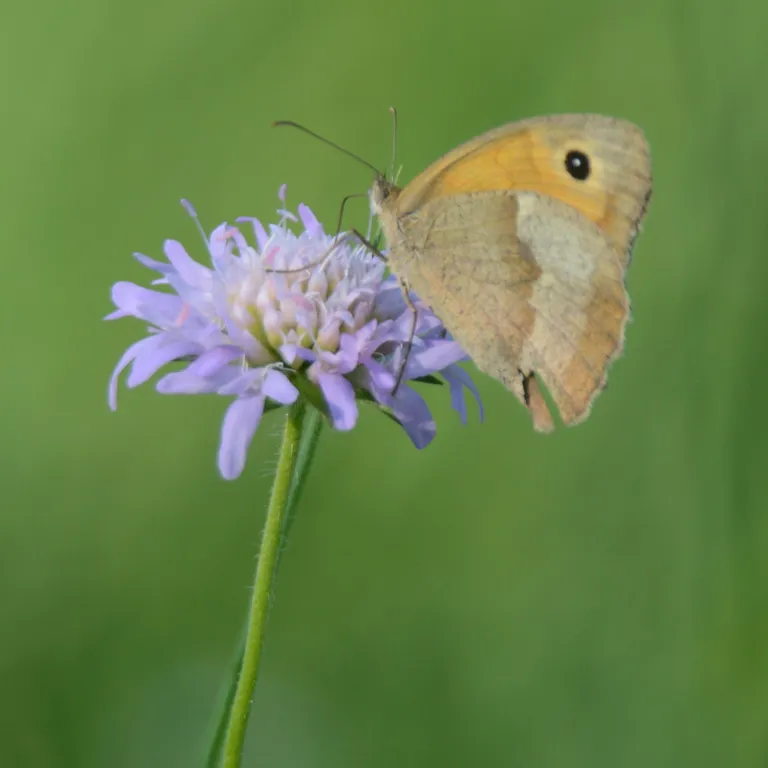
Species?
Maniola jurtina
